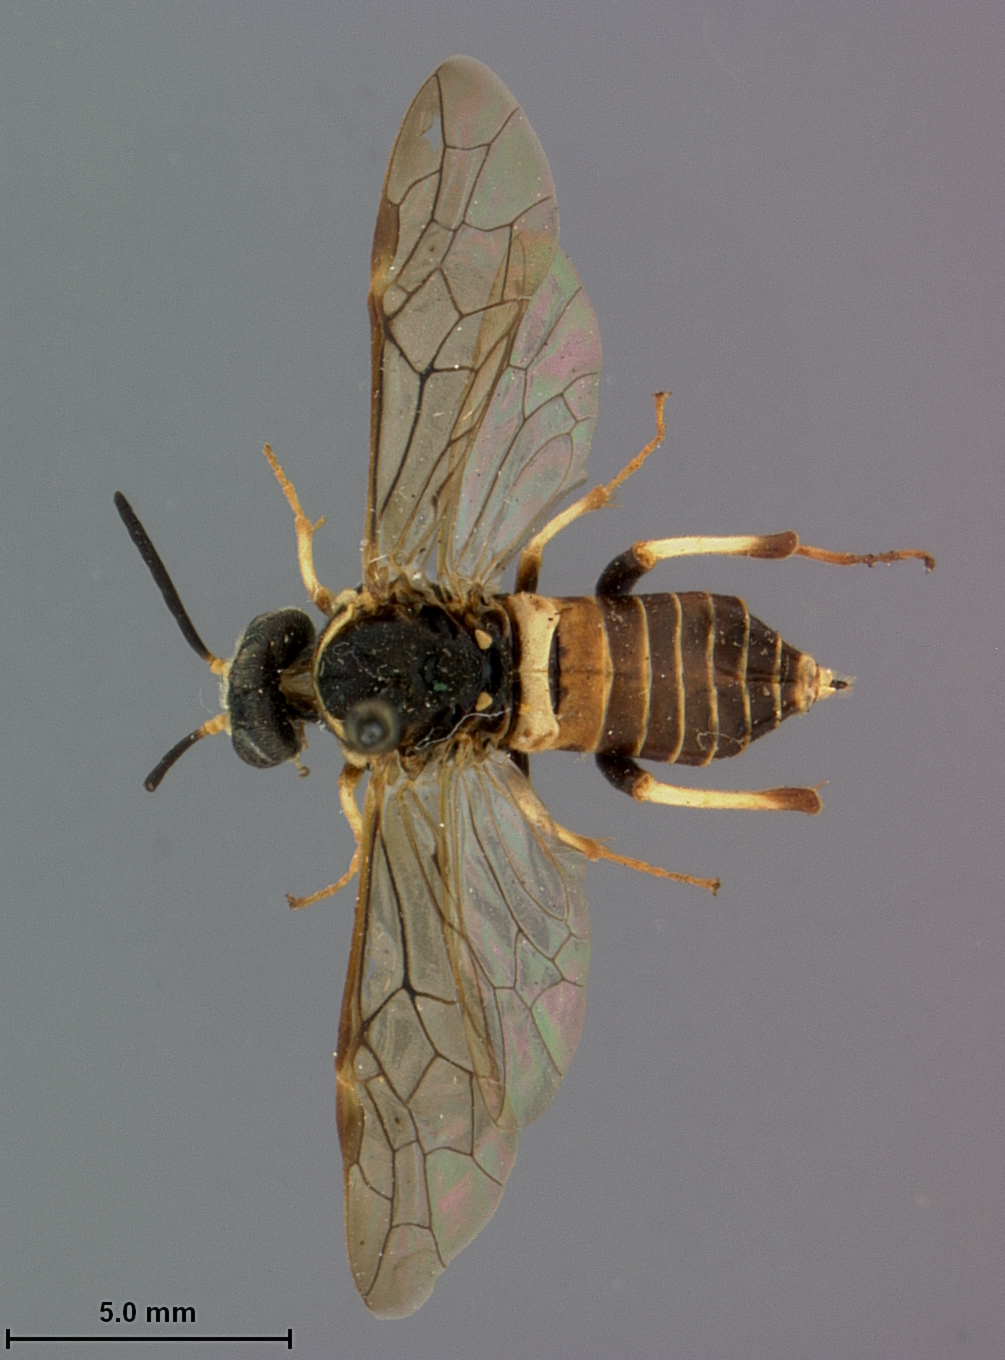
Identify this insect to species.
Pseudosiobla cephalanthi
